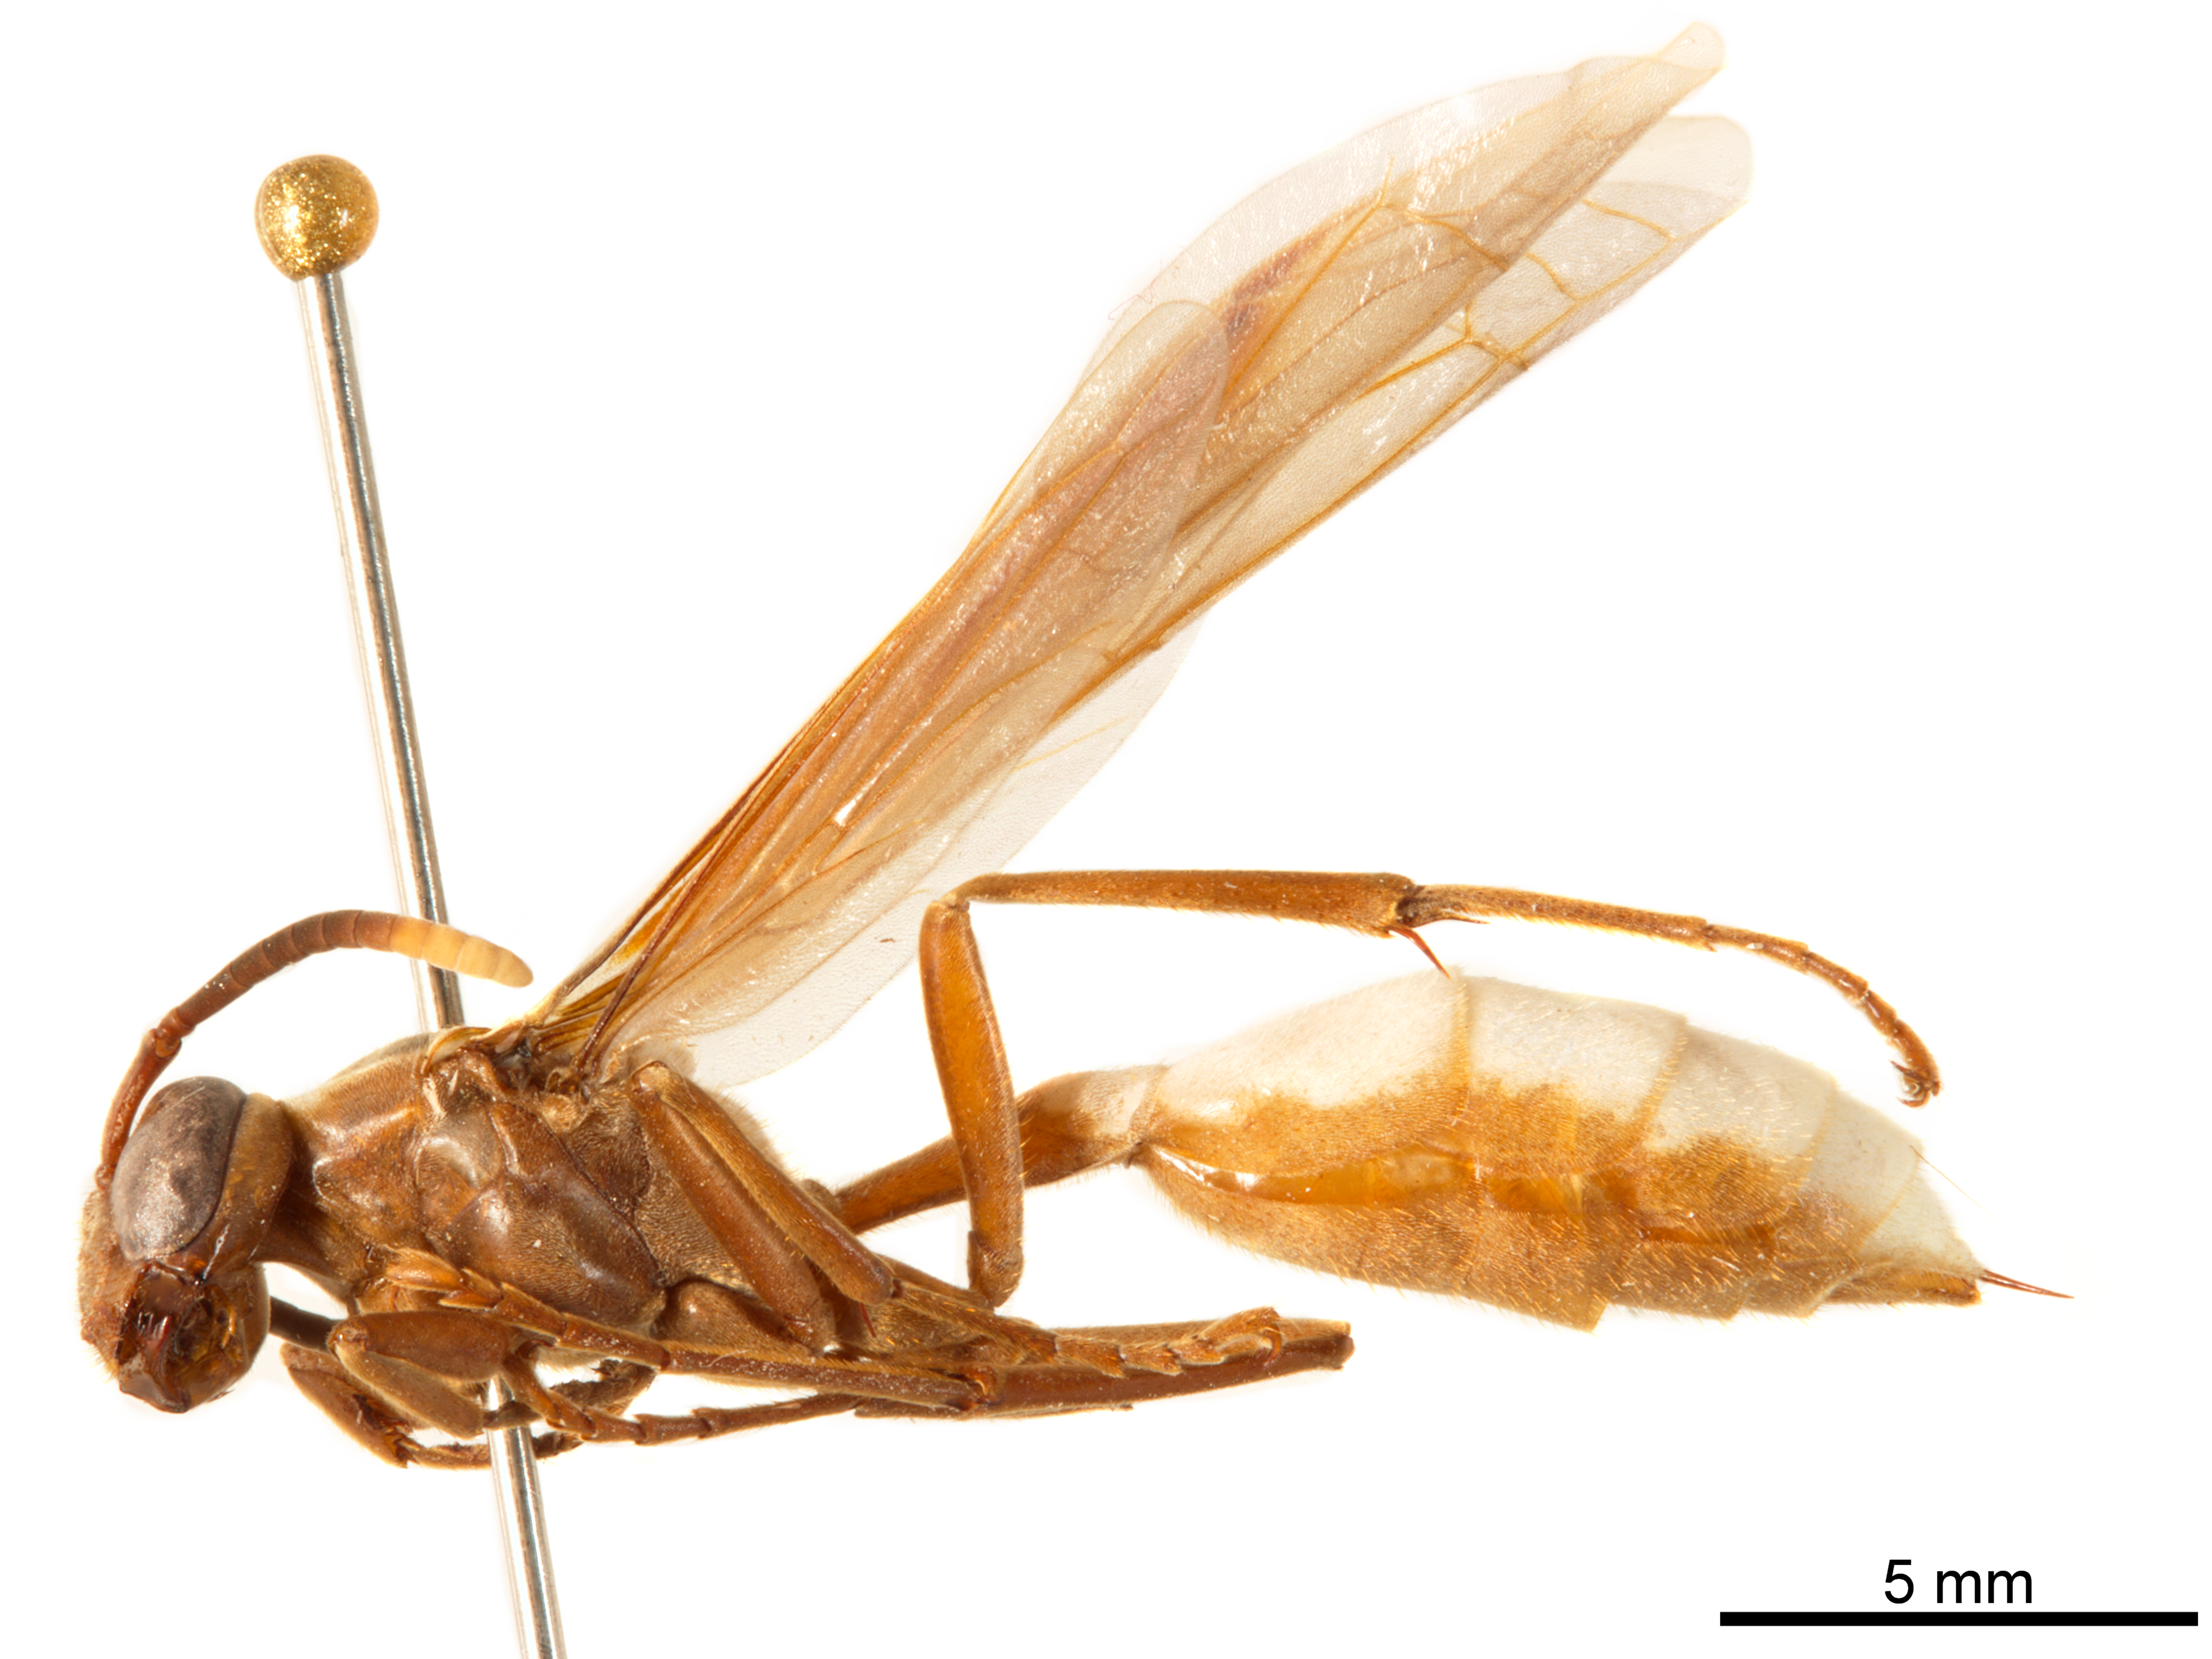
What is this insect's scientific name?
Apoica pallens
